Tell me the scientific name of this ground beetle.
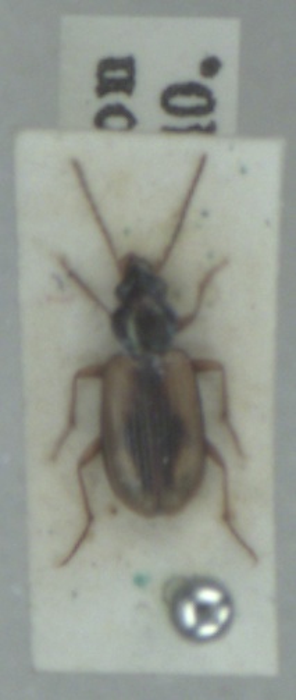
Bembidion maritimum
